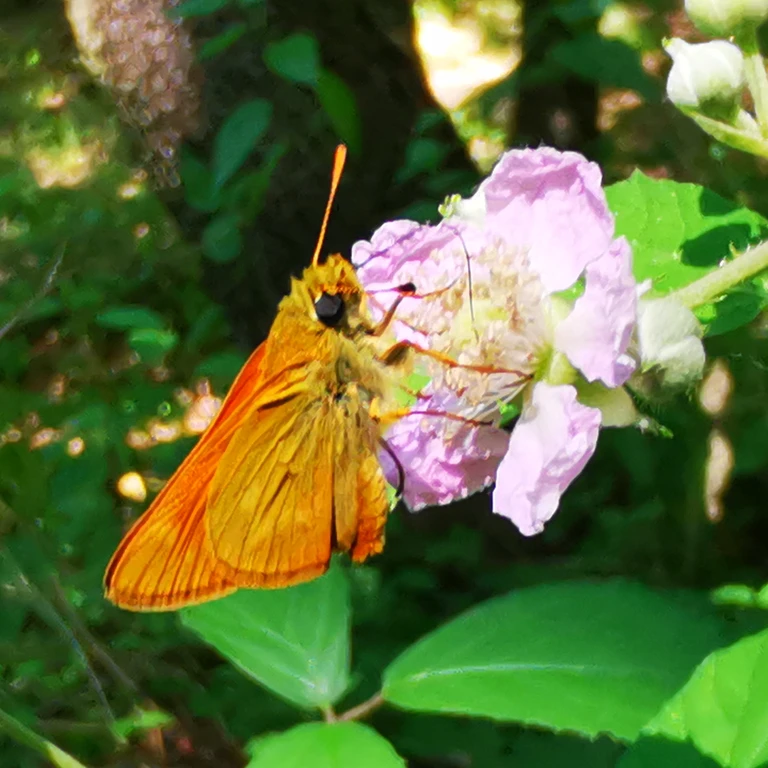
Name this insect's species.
Ochlodes sylvanus (also Ochlodes venata)
